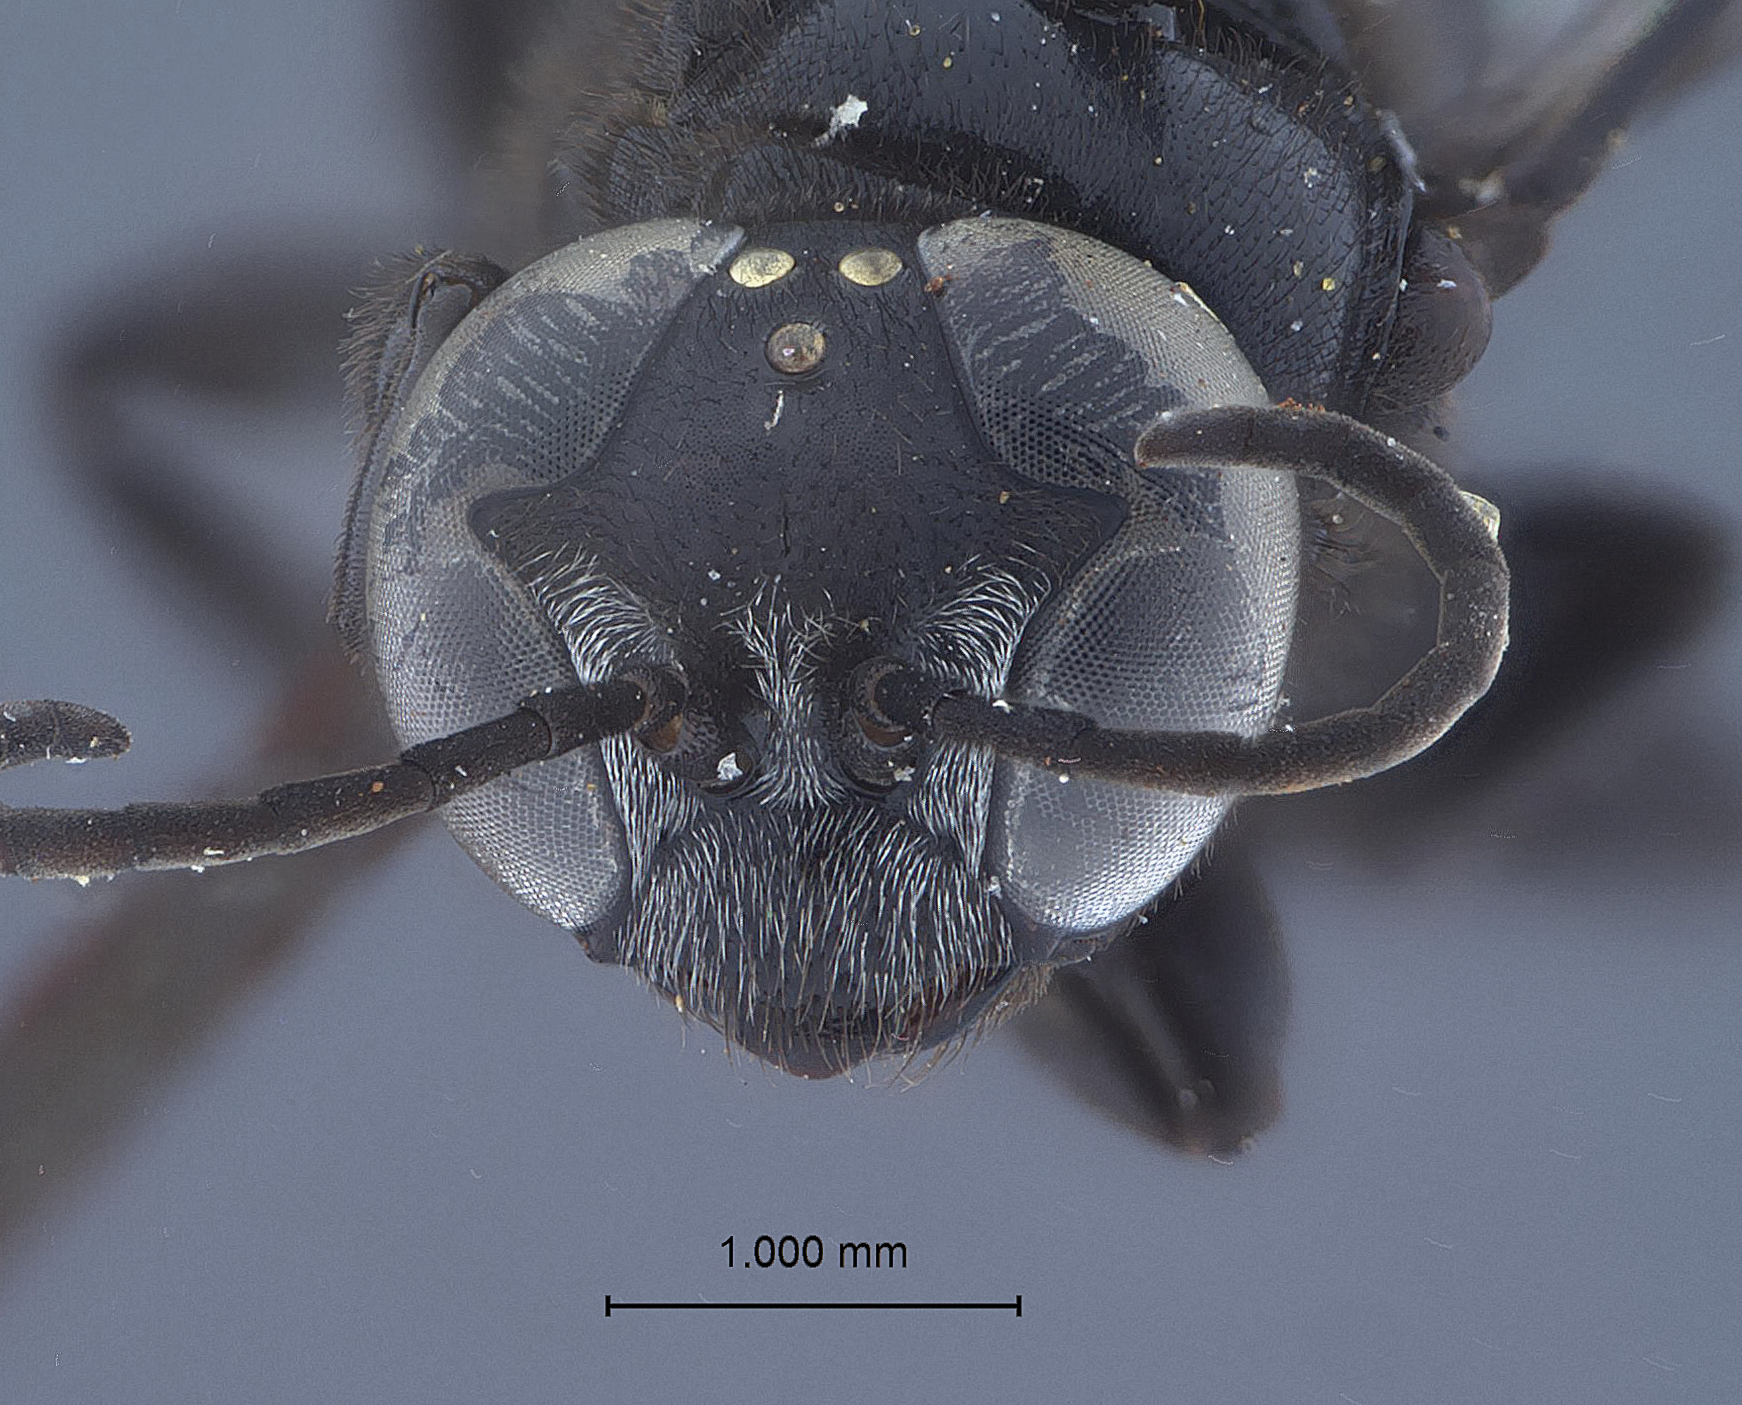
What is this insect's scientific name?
Pison nigellum
